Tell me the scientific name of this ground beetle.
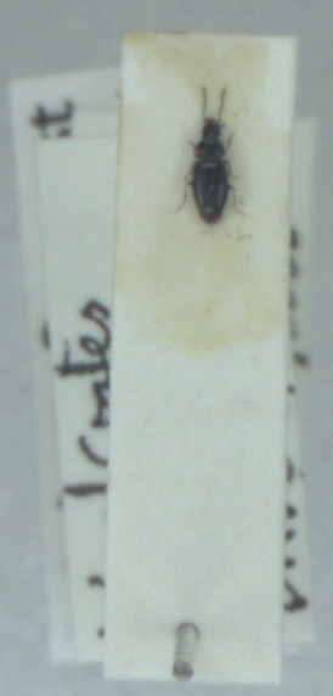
Elaphropus walkerianus
